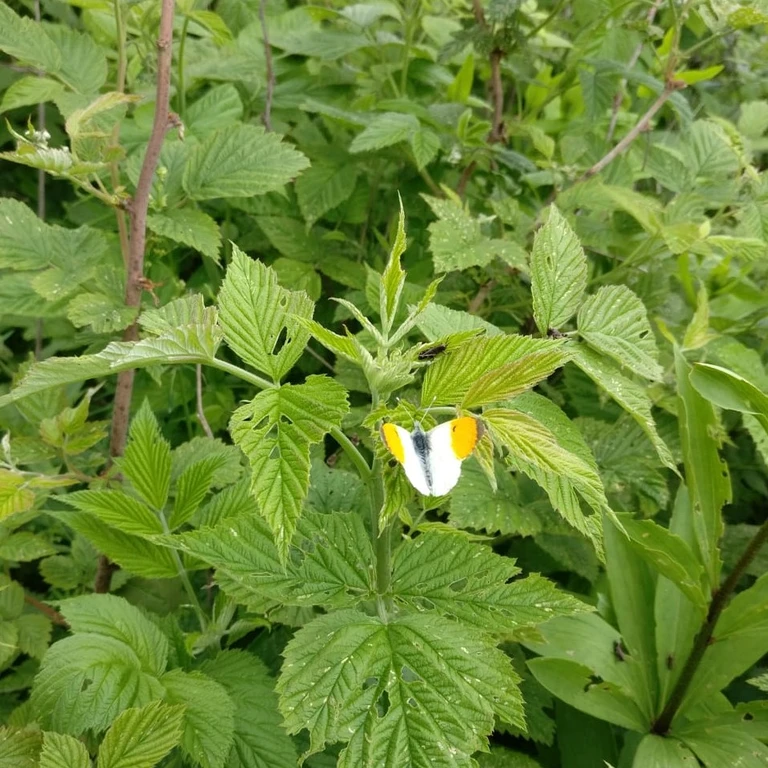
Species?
Anthocharis cardamines
